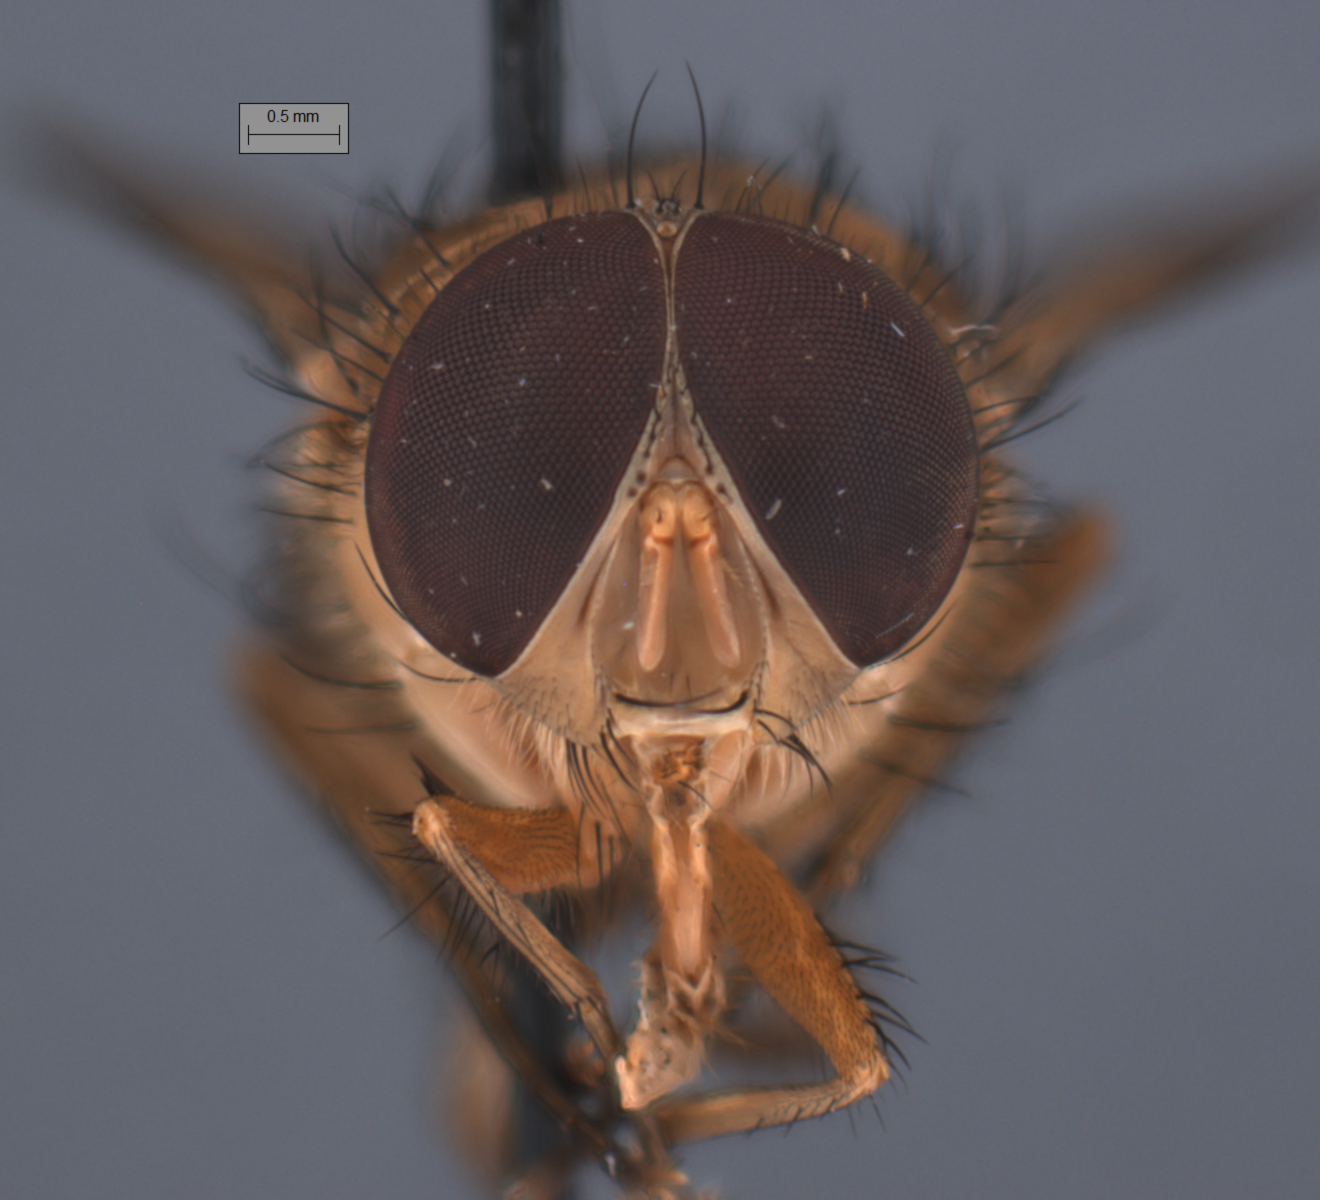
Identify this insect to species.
Phumosia promittens
